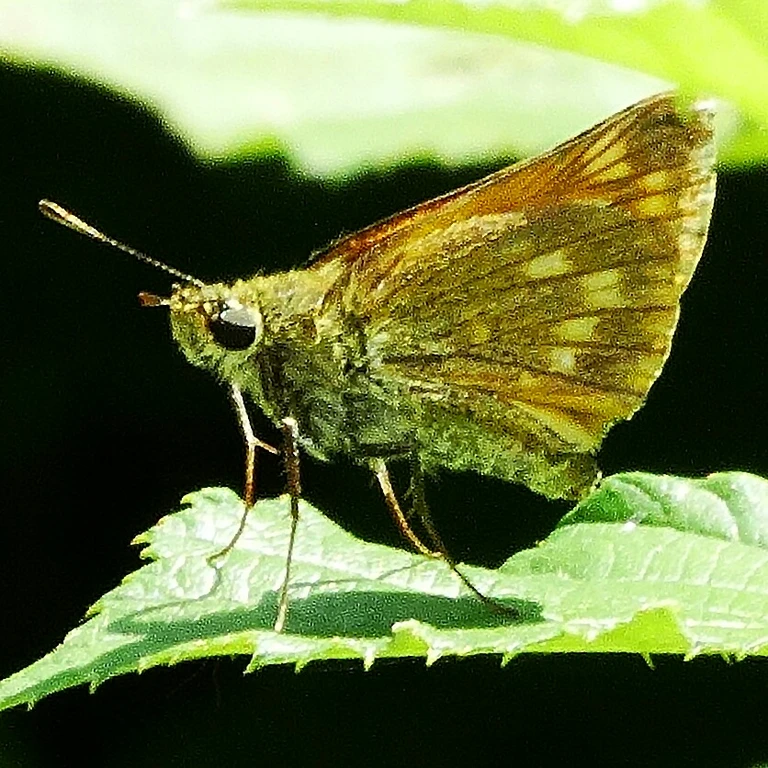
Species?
Ochlodes sylvanus (also Ochlodes venata)
